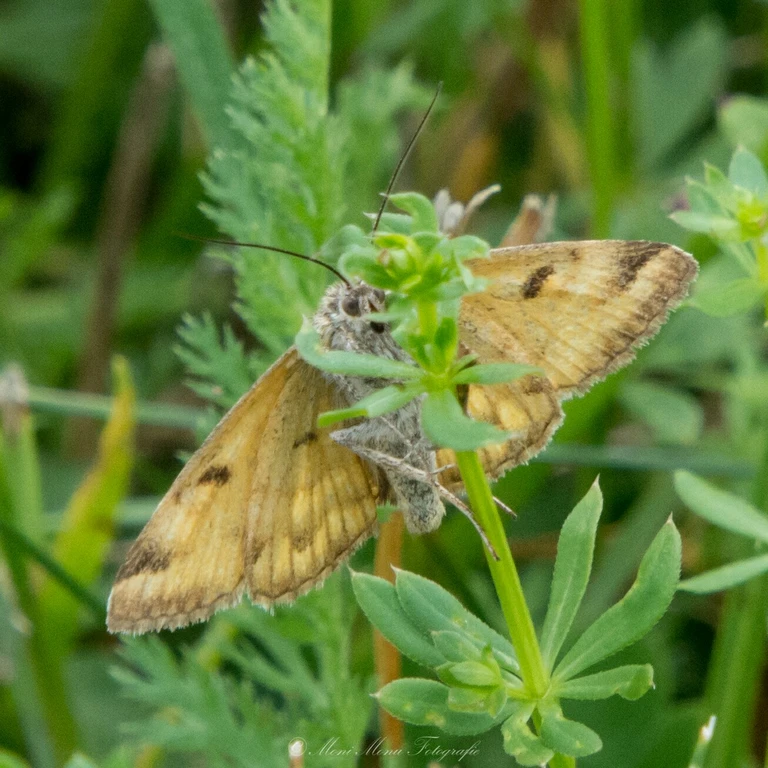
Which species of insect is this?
Euclidia glyphica
